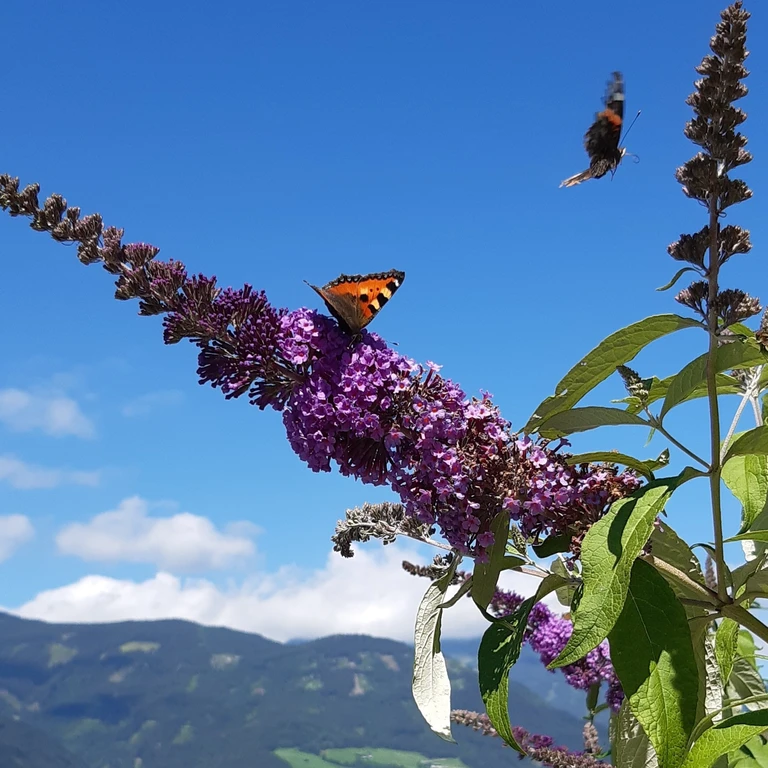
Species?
Aglais urticae
